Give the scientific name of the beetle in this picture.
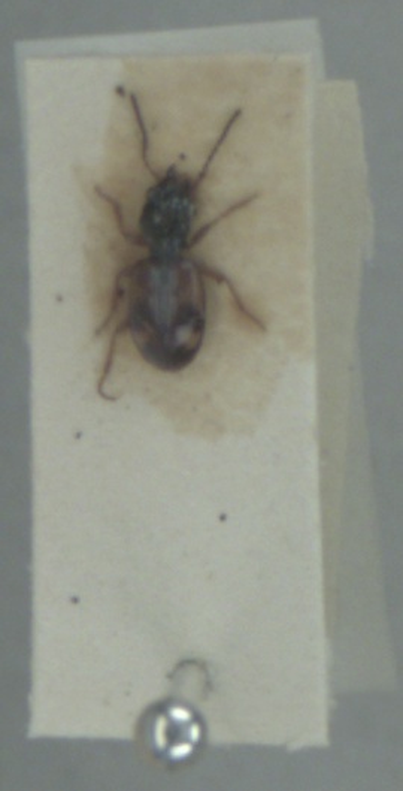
Bembidion articulatum
